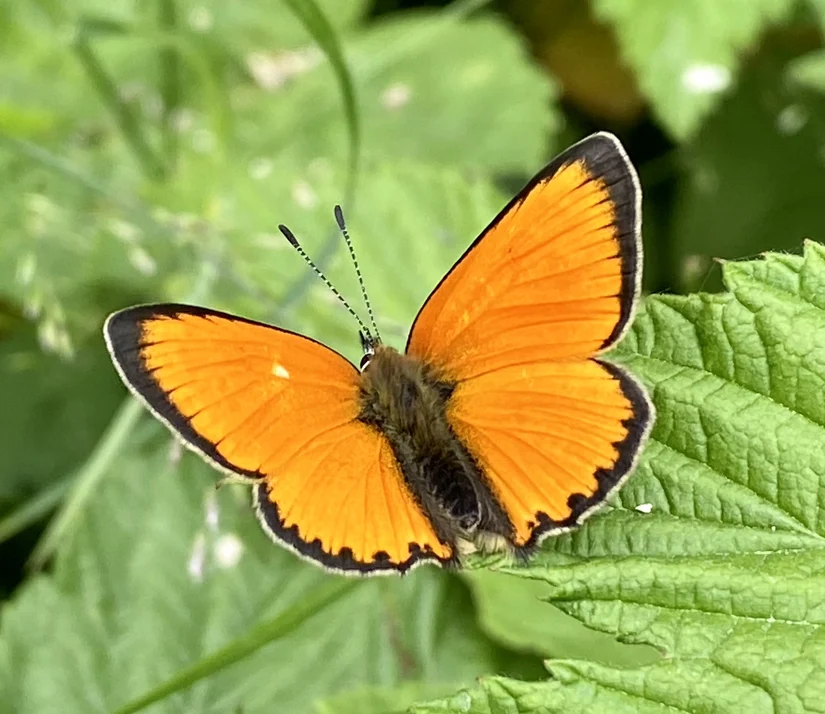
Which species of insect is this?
Lycaena virgaureae
